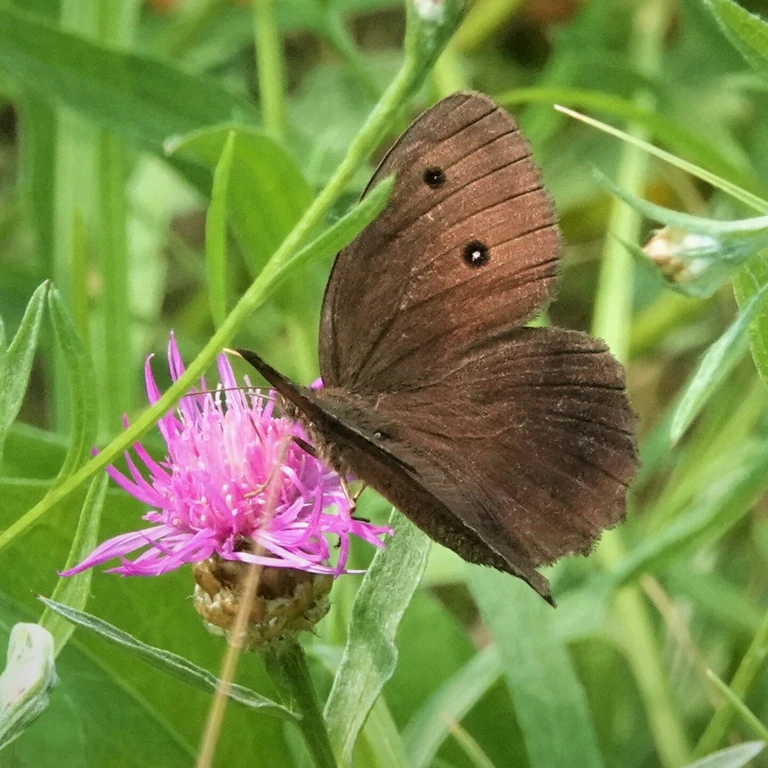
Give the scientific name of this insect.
Minois dryas
